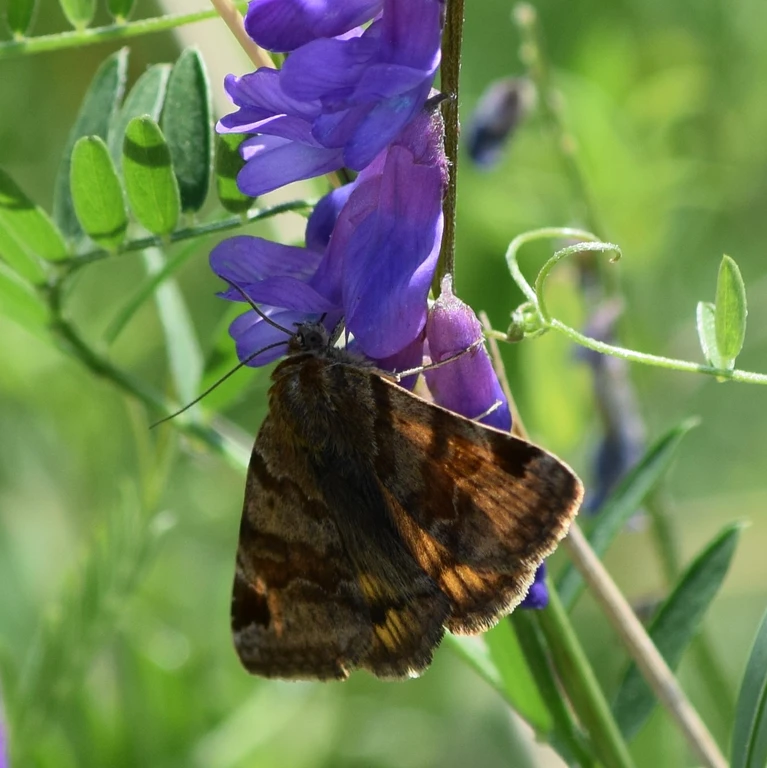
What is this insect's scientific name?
Euclidia glyphica
